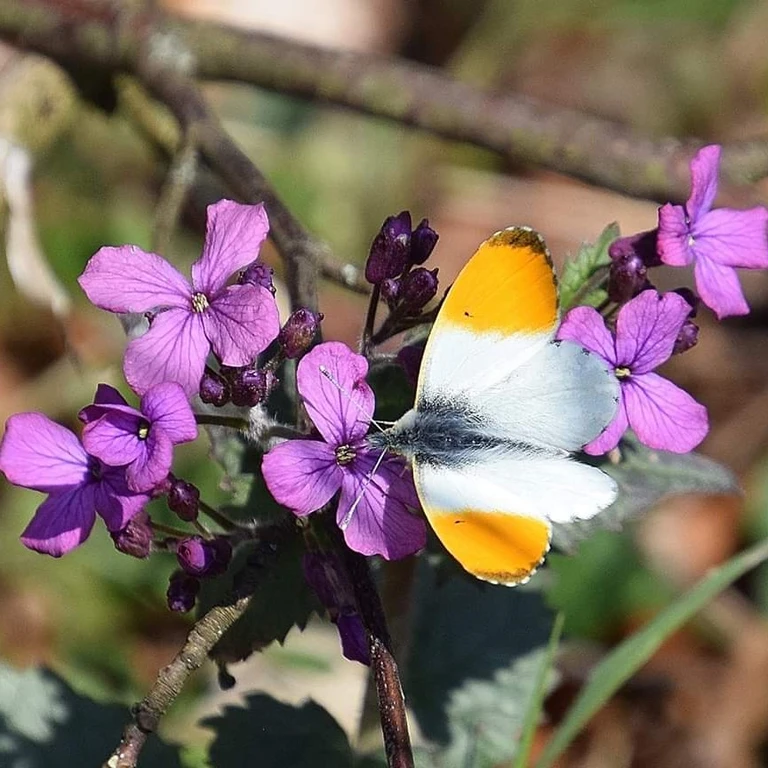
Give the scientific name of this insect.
Anthocharis cardamines
